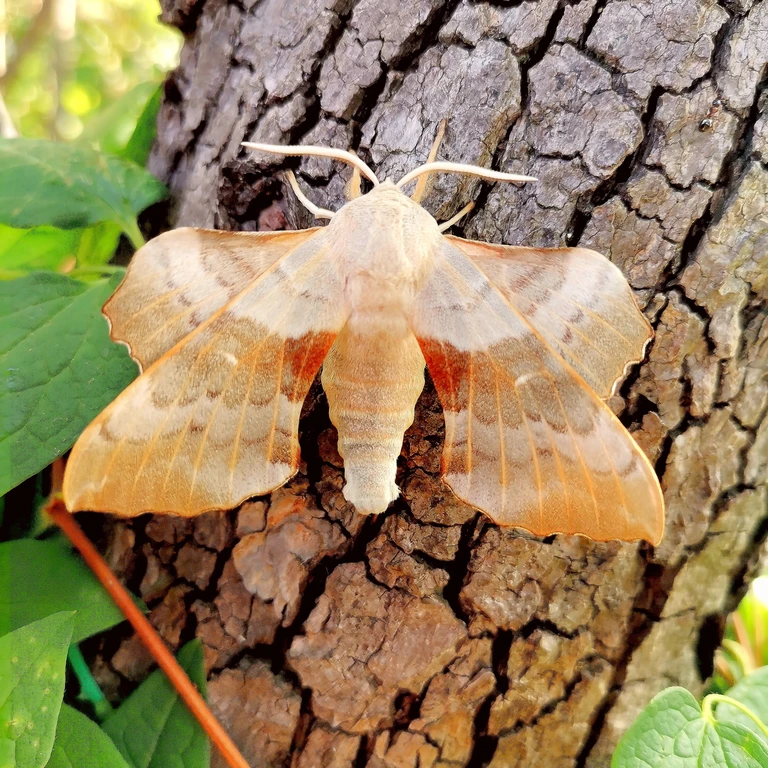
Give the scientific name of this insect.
Laothoe populi
